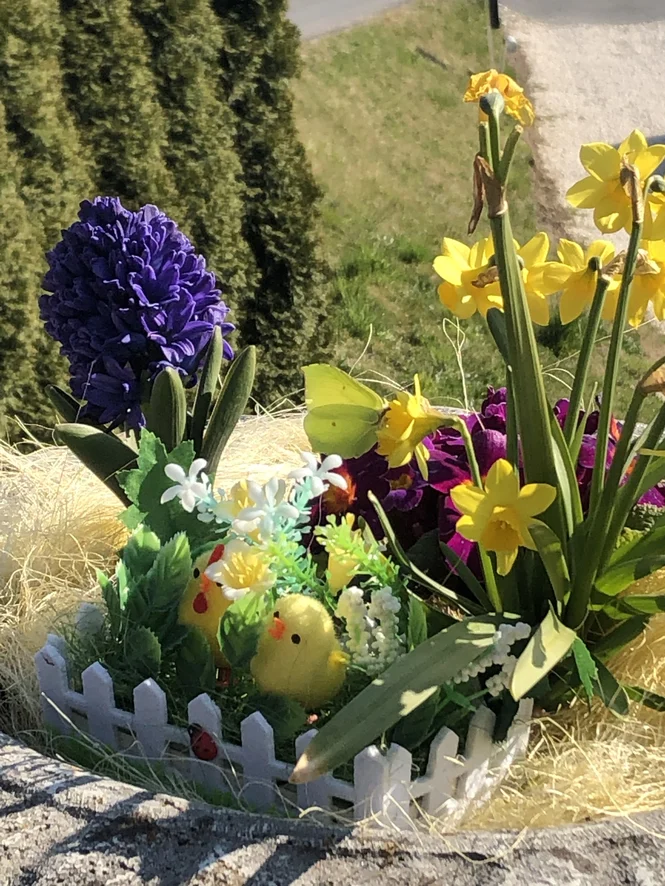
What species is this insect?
Gonepteryx rhamni
